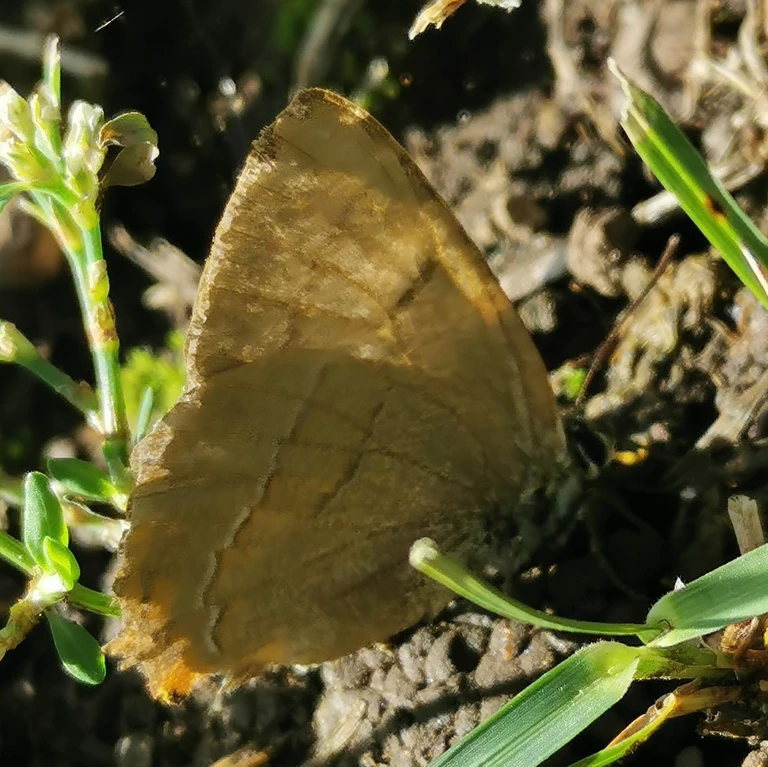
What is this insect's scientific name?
Thecla betulae
